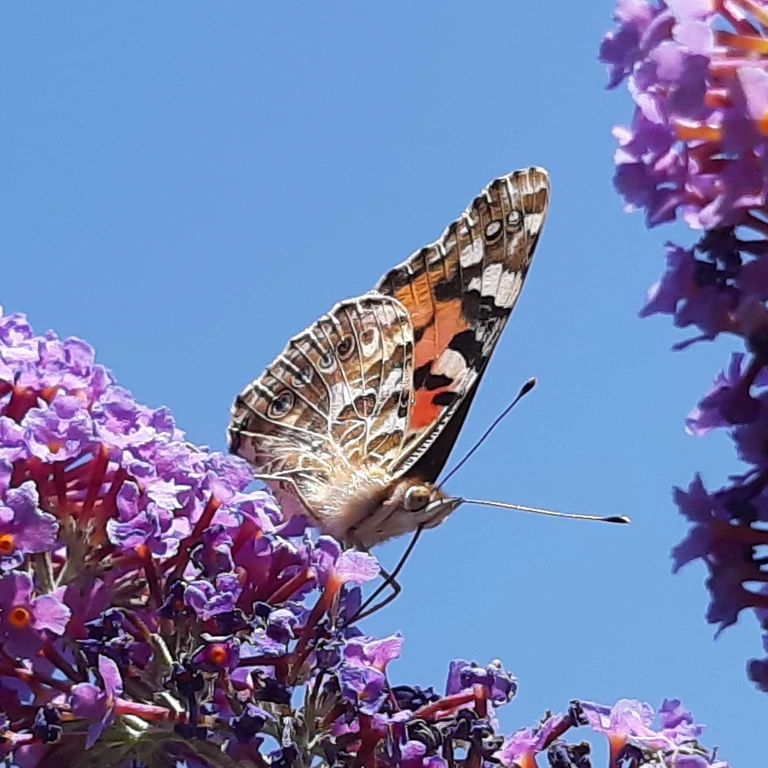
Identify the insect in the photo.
Vanessa cardui
